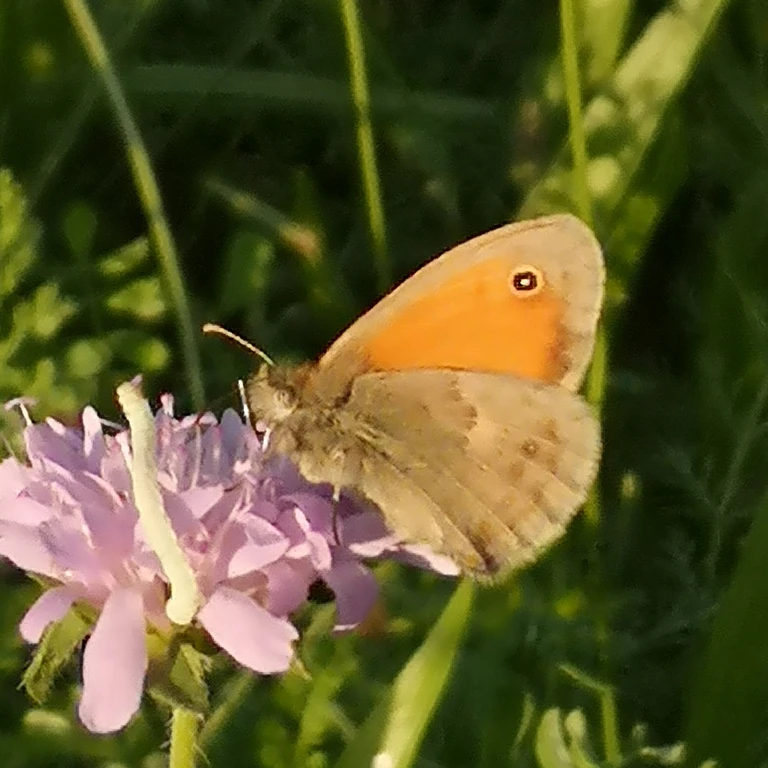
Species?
Coenonympha pamphilus
